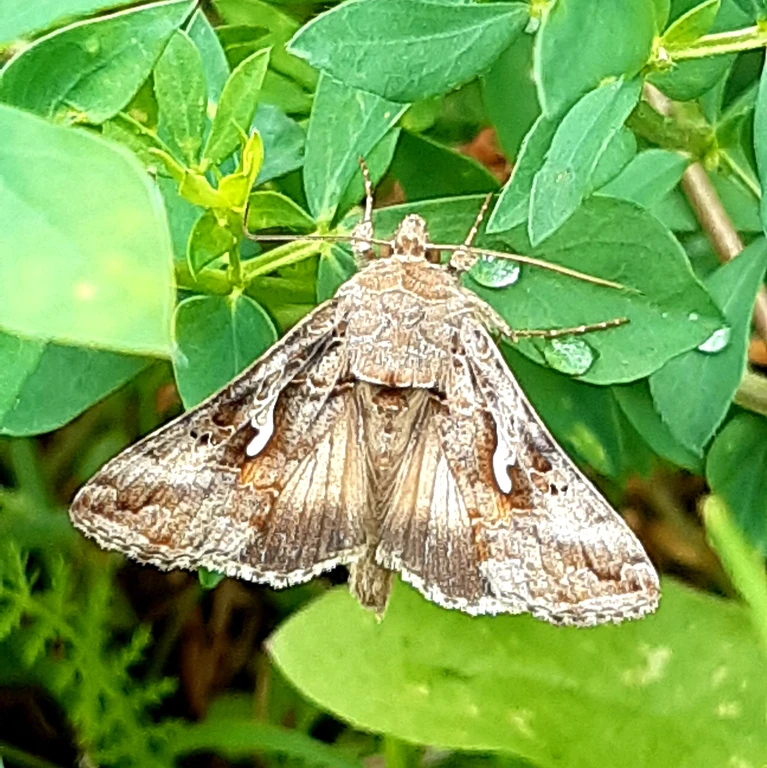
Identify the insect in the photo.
Autographa gamma
